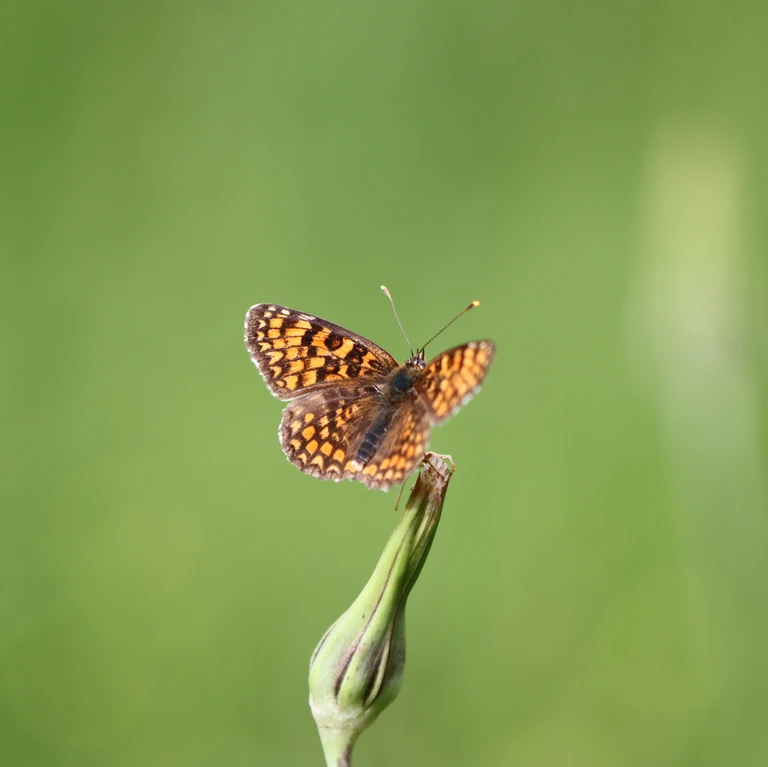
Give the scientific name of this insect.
Melitaea phoebe
